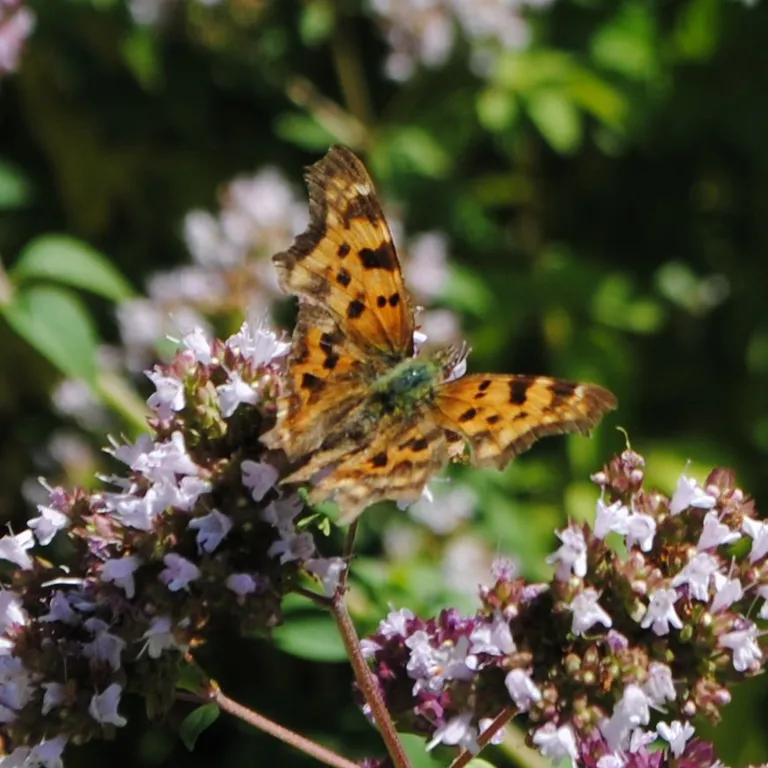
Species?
Polygonia c-album
